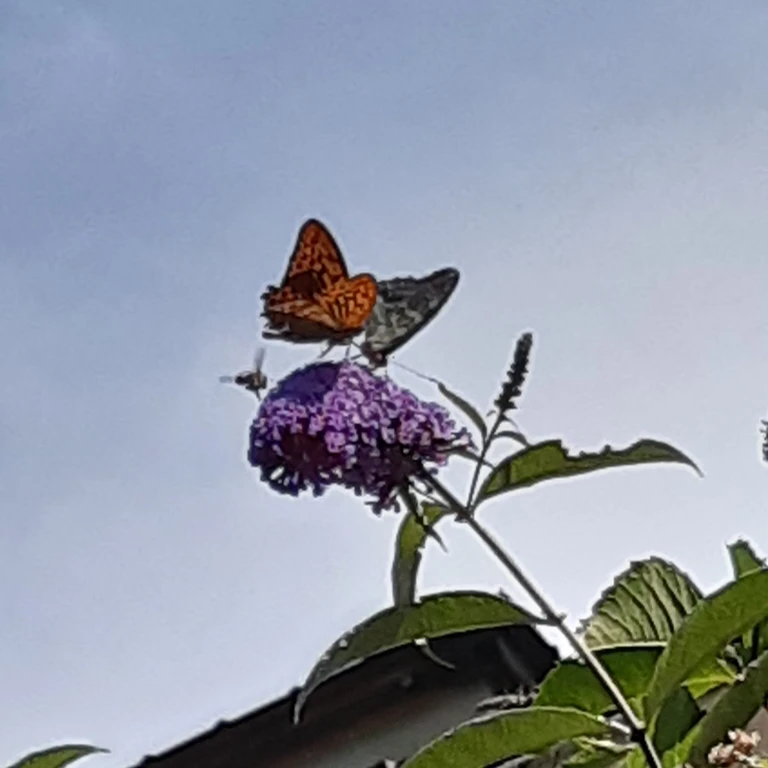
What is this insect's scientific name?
Argynnis paphia
